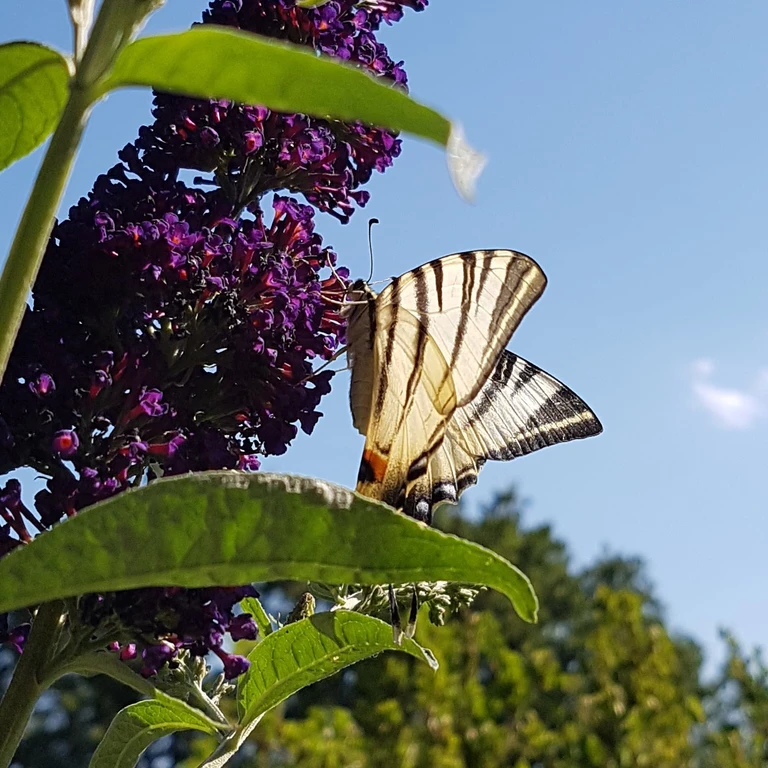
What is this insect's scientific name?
Iphiclides podalirius
